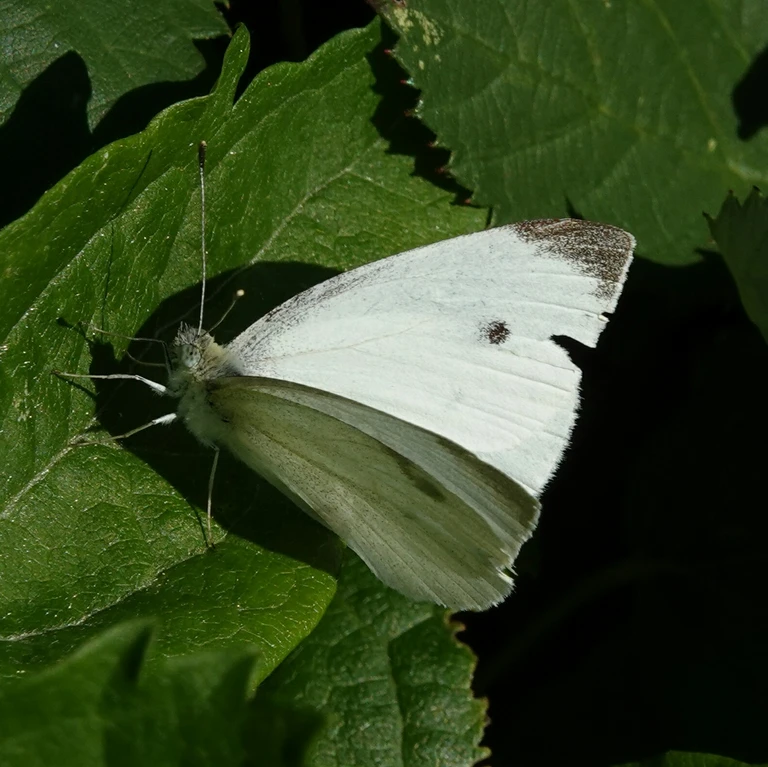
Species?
Pieris rapae
